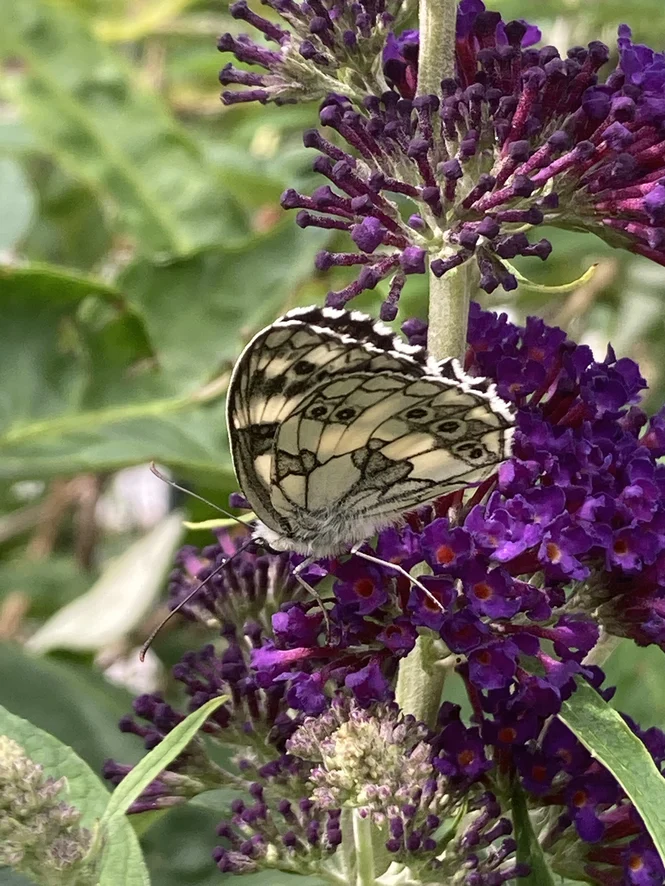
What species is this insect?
Melanargia galathea
